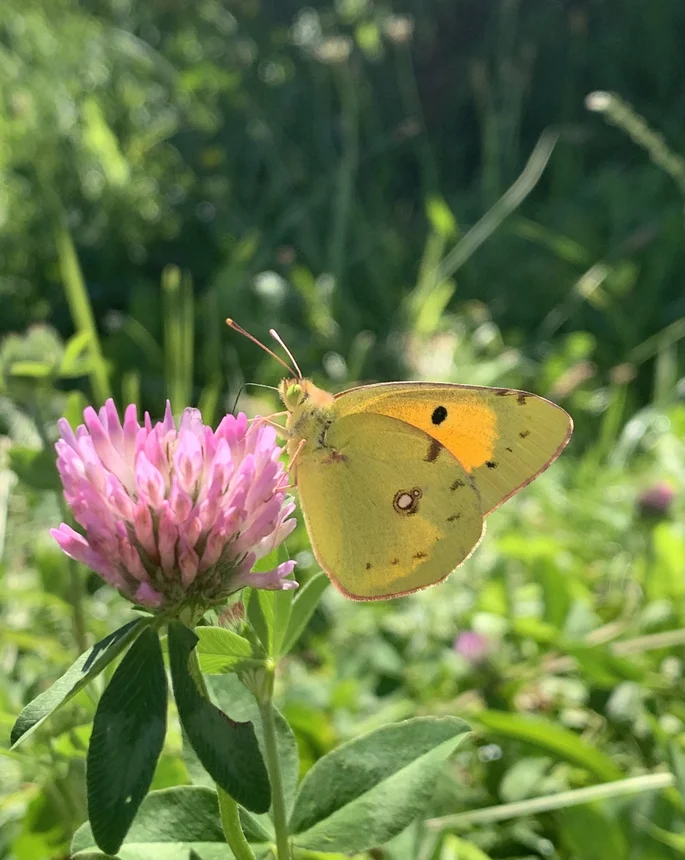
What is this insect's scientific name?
Colias croceus
